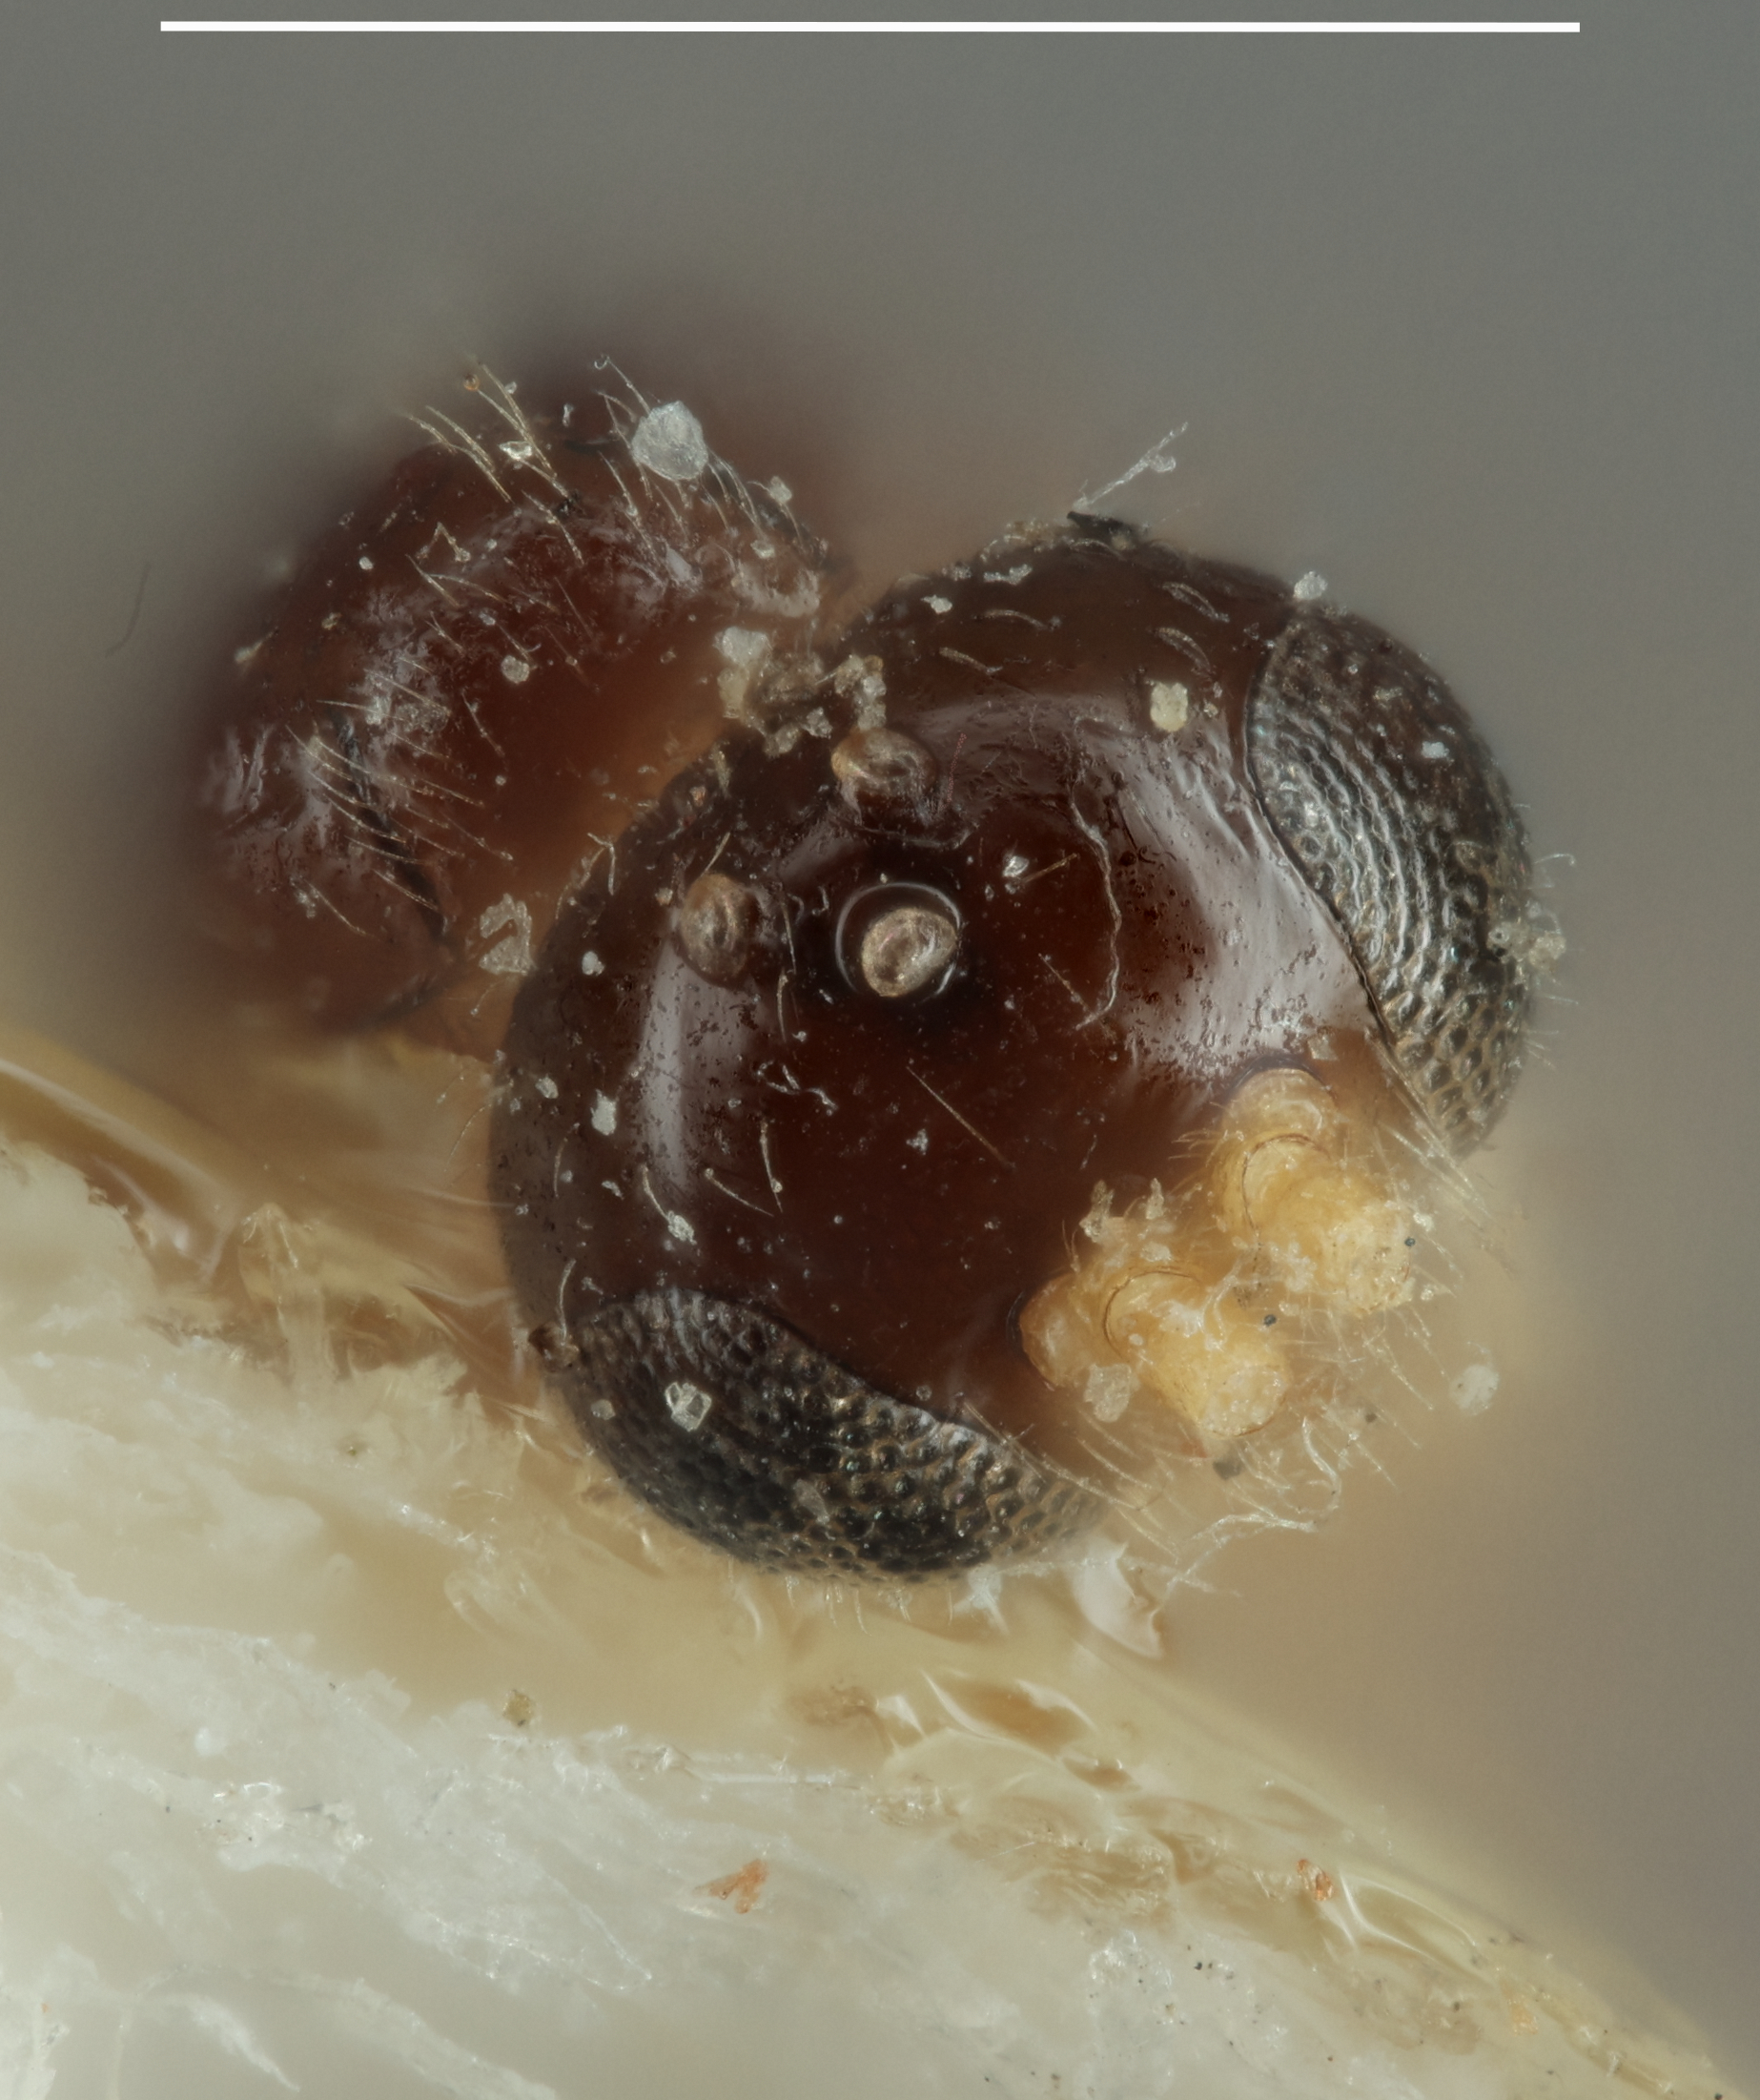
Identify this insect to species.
Bioxys japonicus
